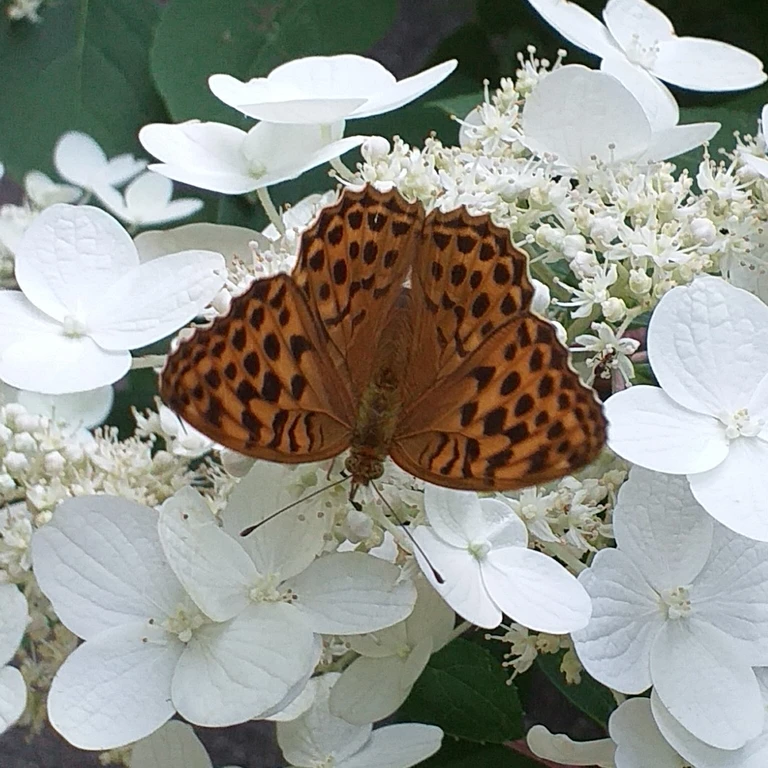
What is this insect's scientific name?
Argynnis paphia
